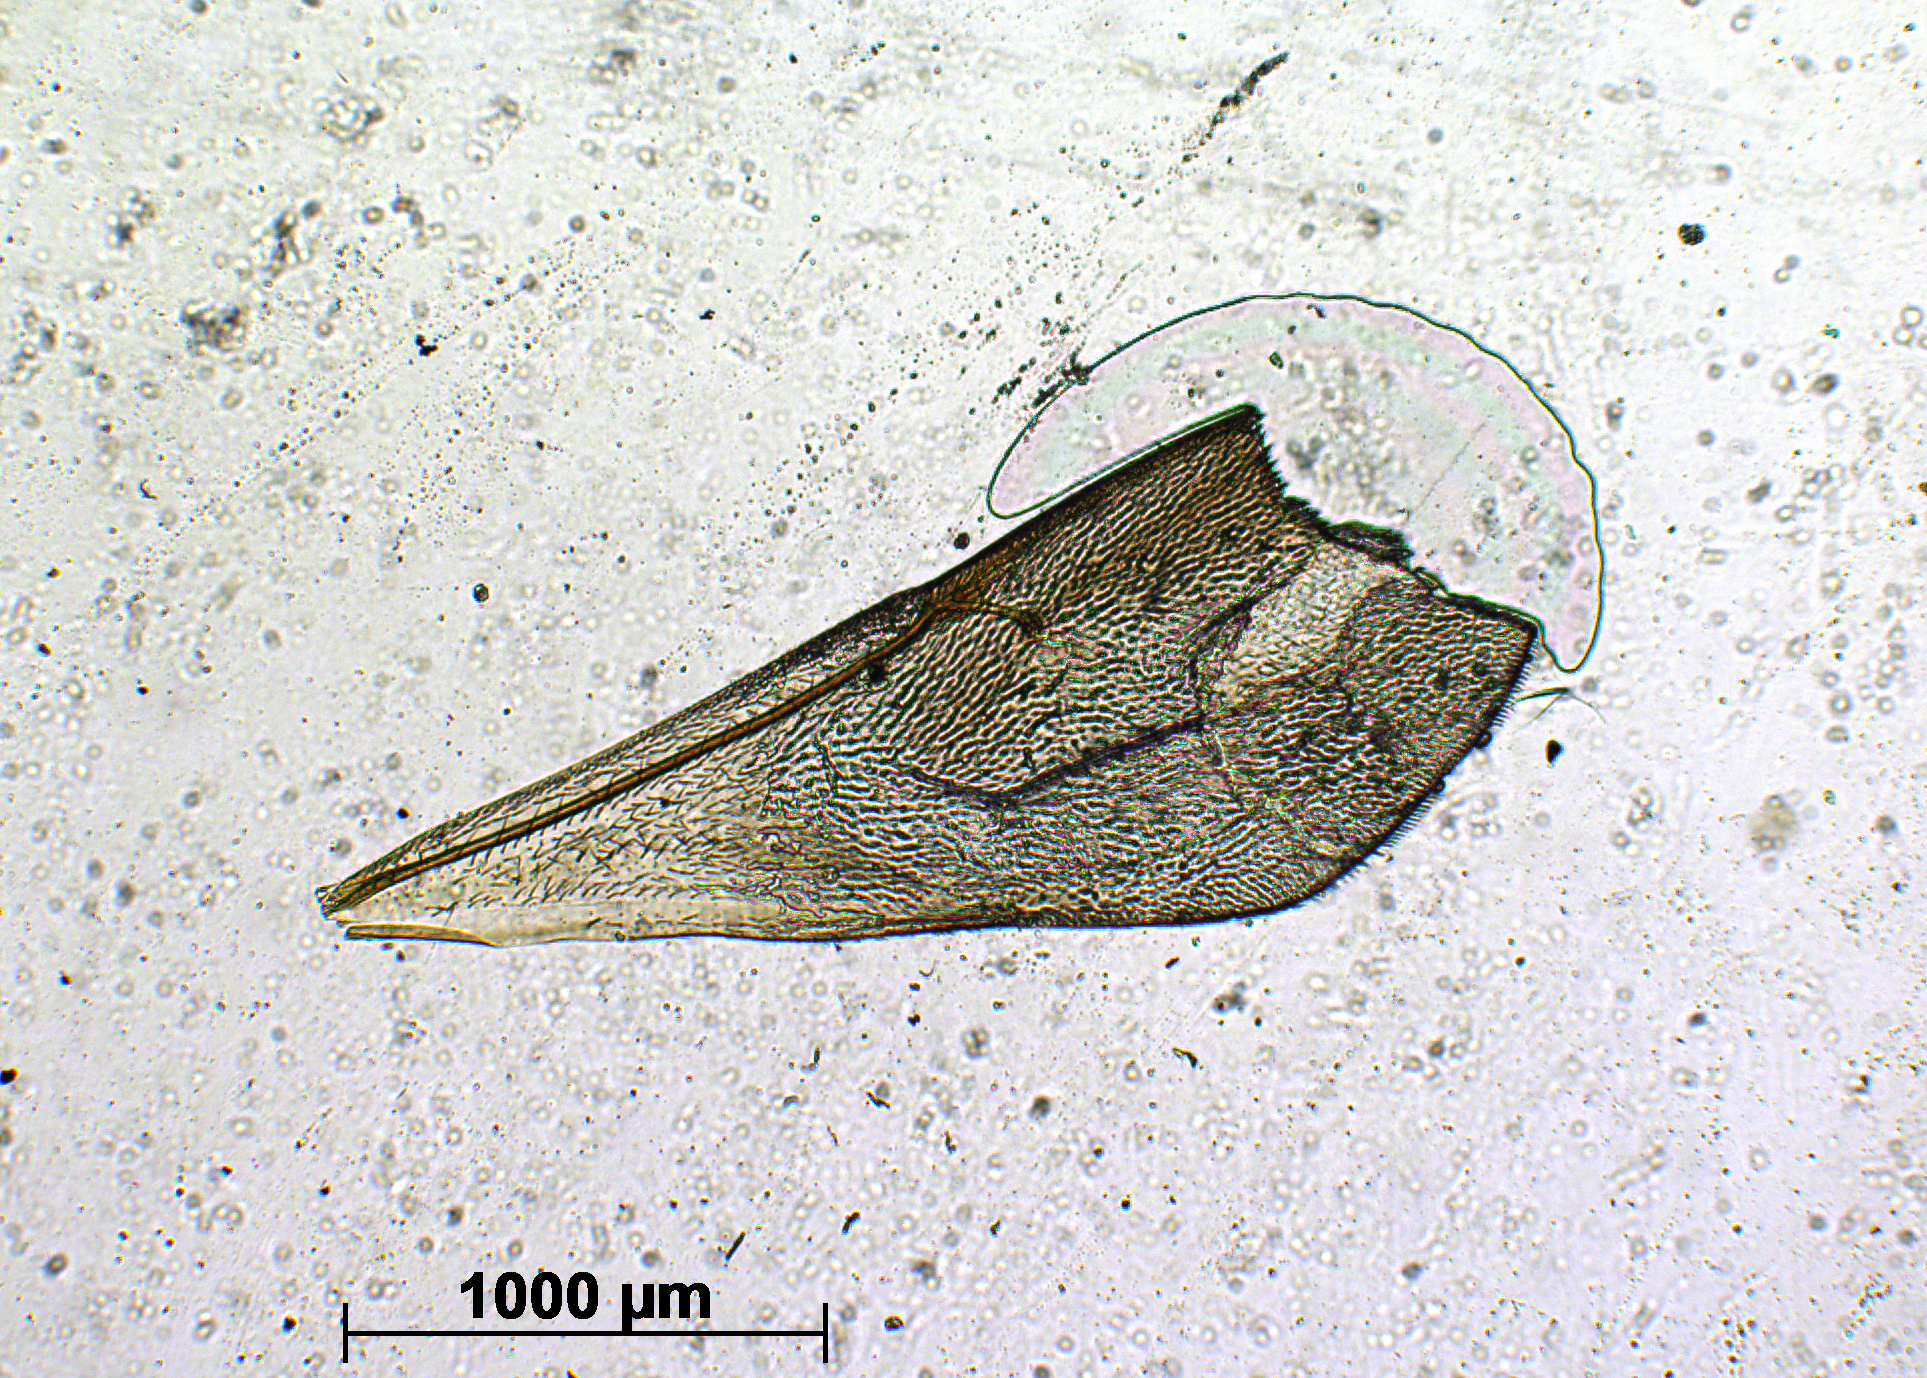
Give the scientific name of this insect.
Dichoteleas indicus
